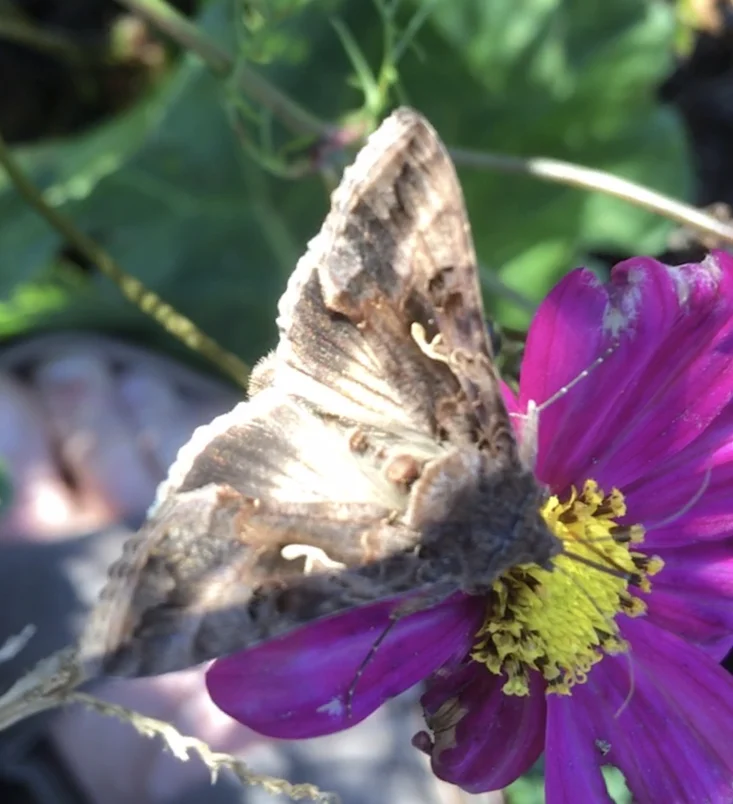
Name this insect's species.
Autographa gamma
